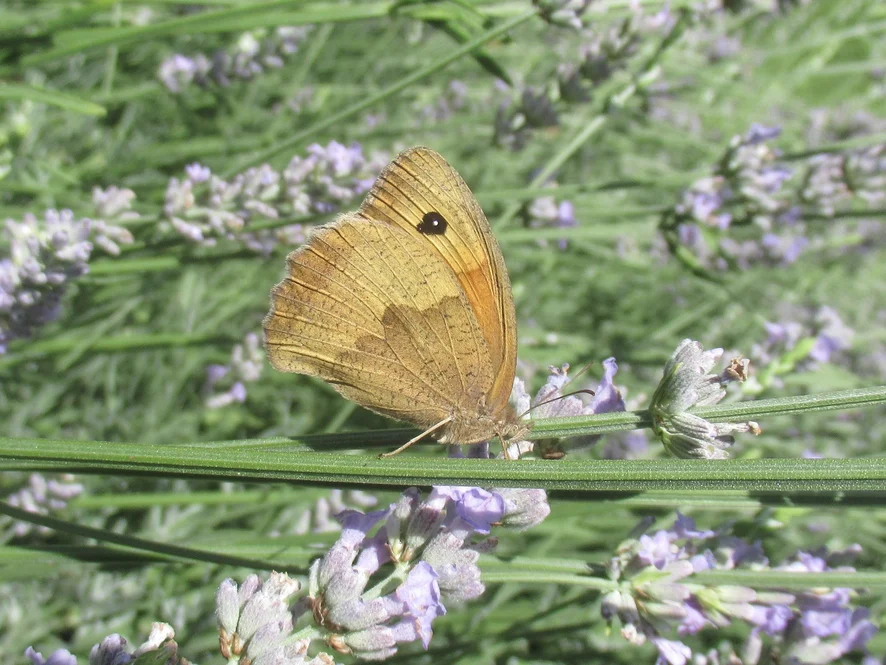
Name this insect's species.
Maniola jurtina
